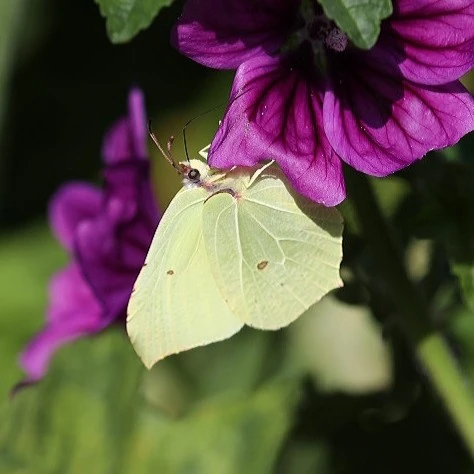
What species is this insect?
Gonepteryx rhamni
